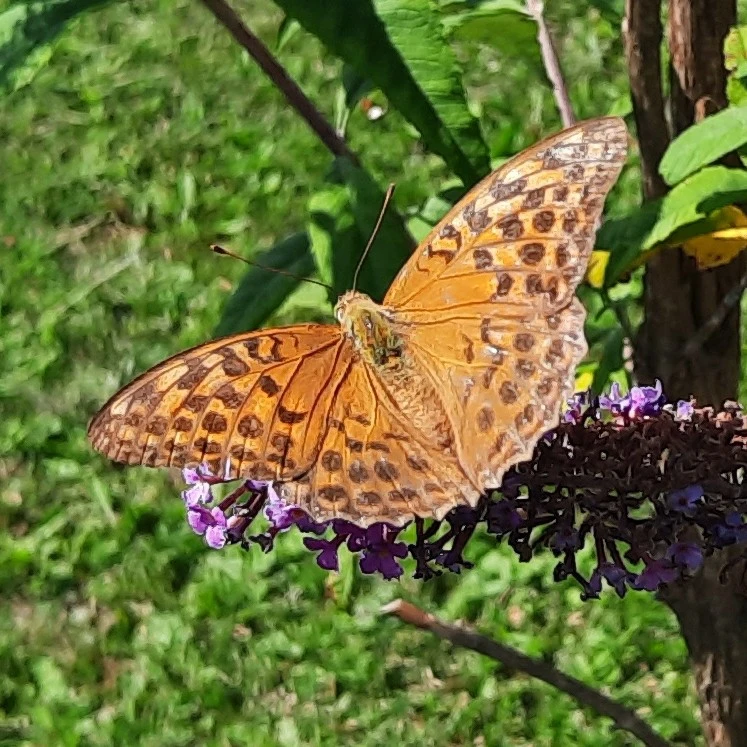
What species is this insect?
Argynnis paphia
